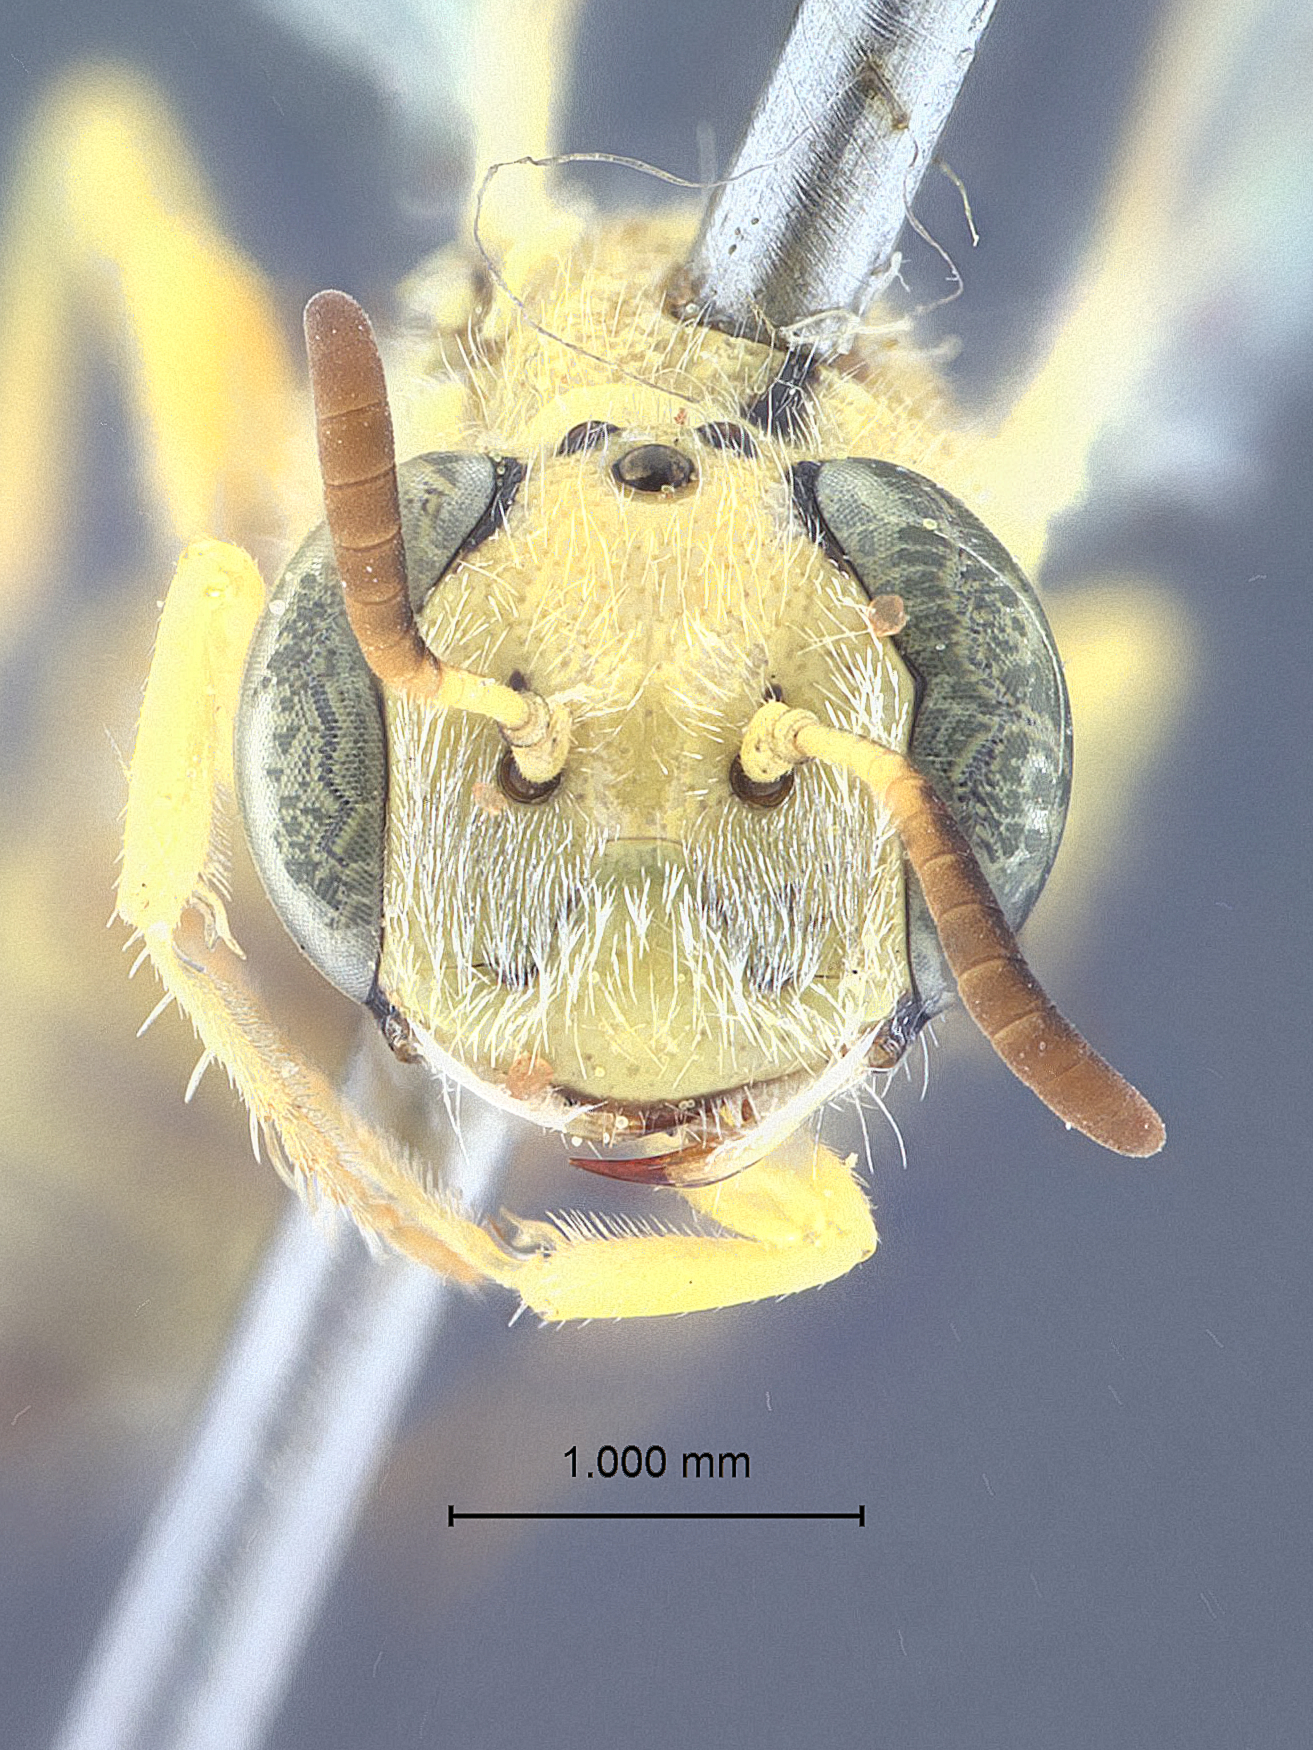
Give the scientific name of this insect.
Philanthus parkeri
